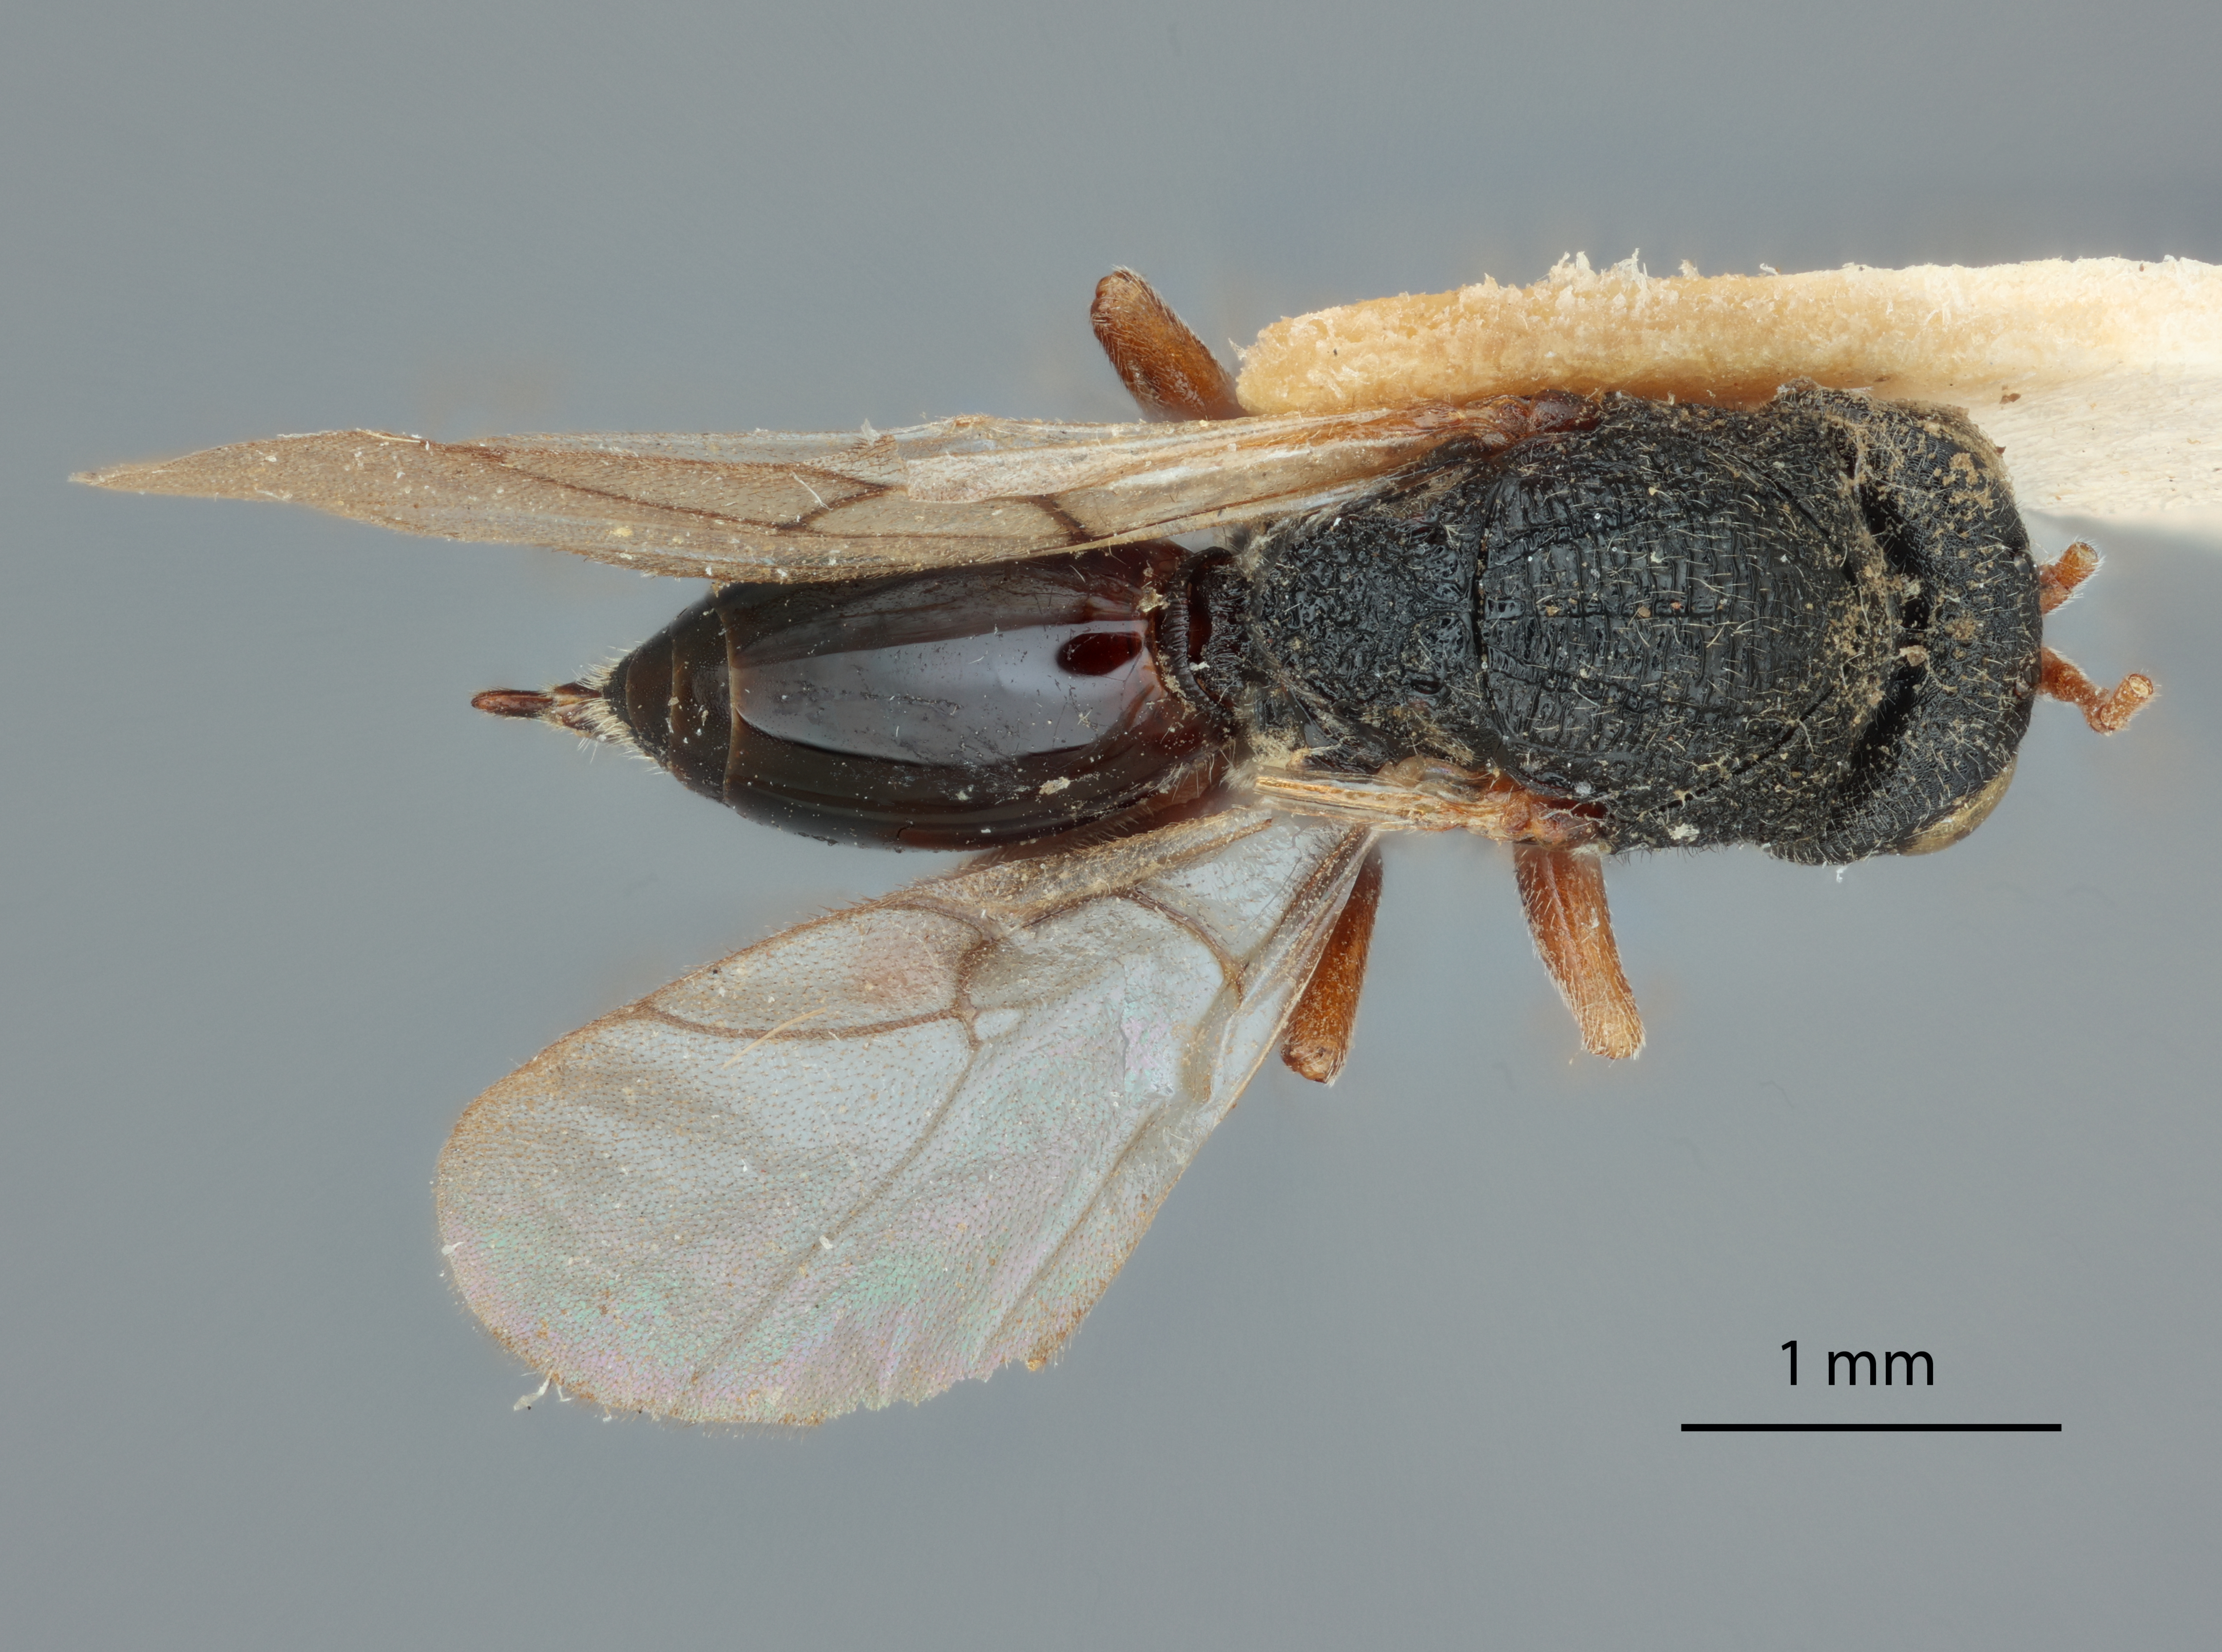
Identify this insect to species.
Synergus atamiensis
